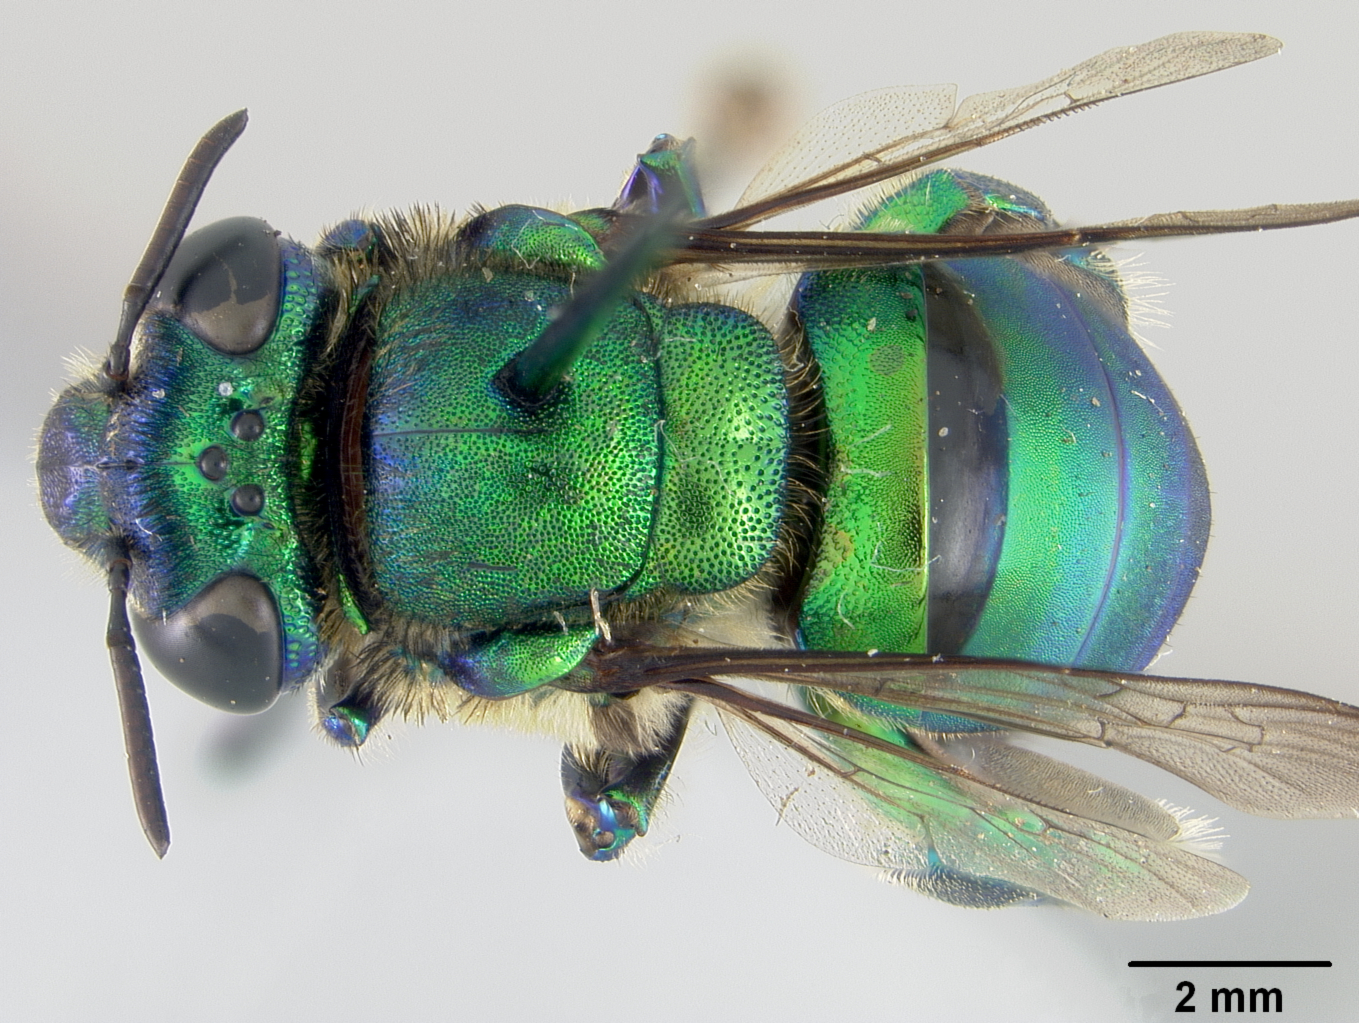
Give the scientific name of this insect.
Euglossa magnipes
